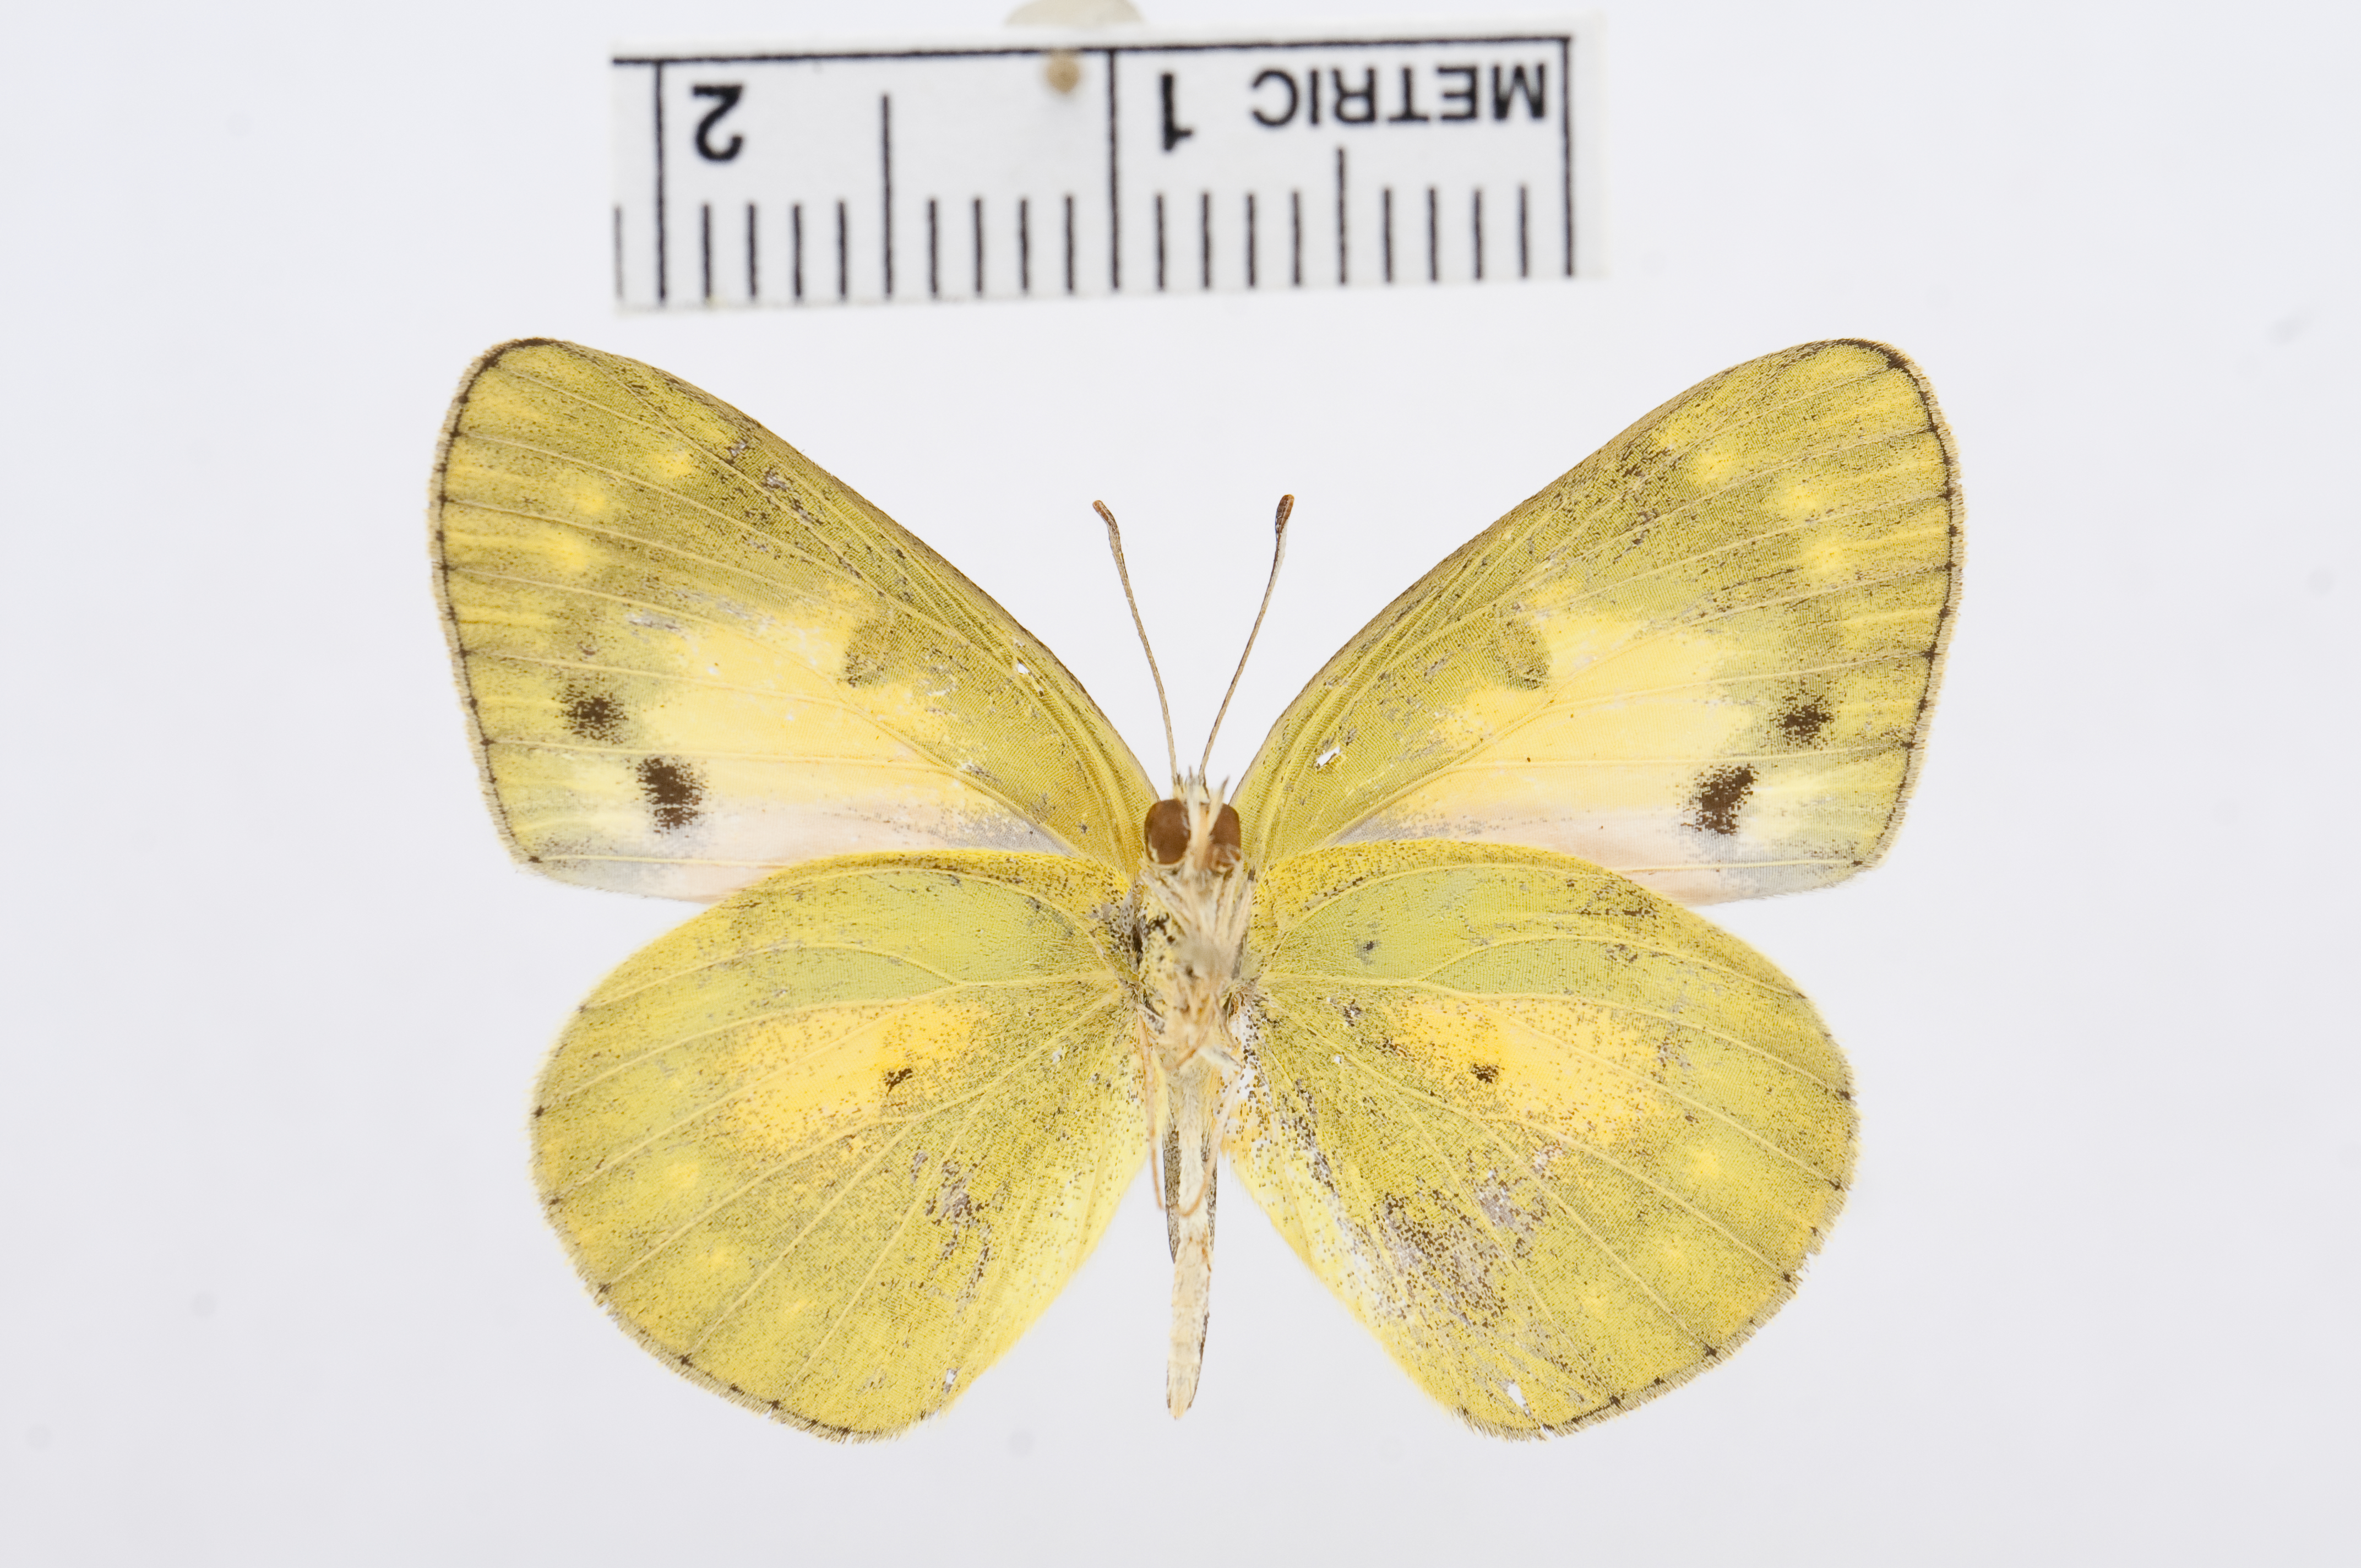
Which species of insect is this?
Colotis amata
